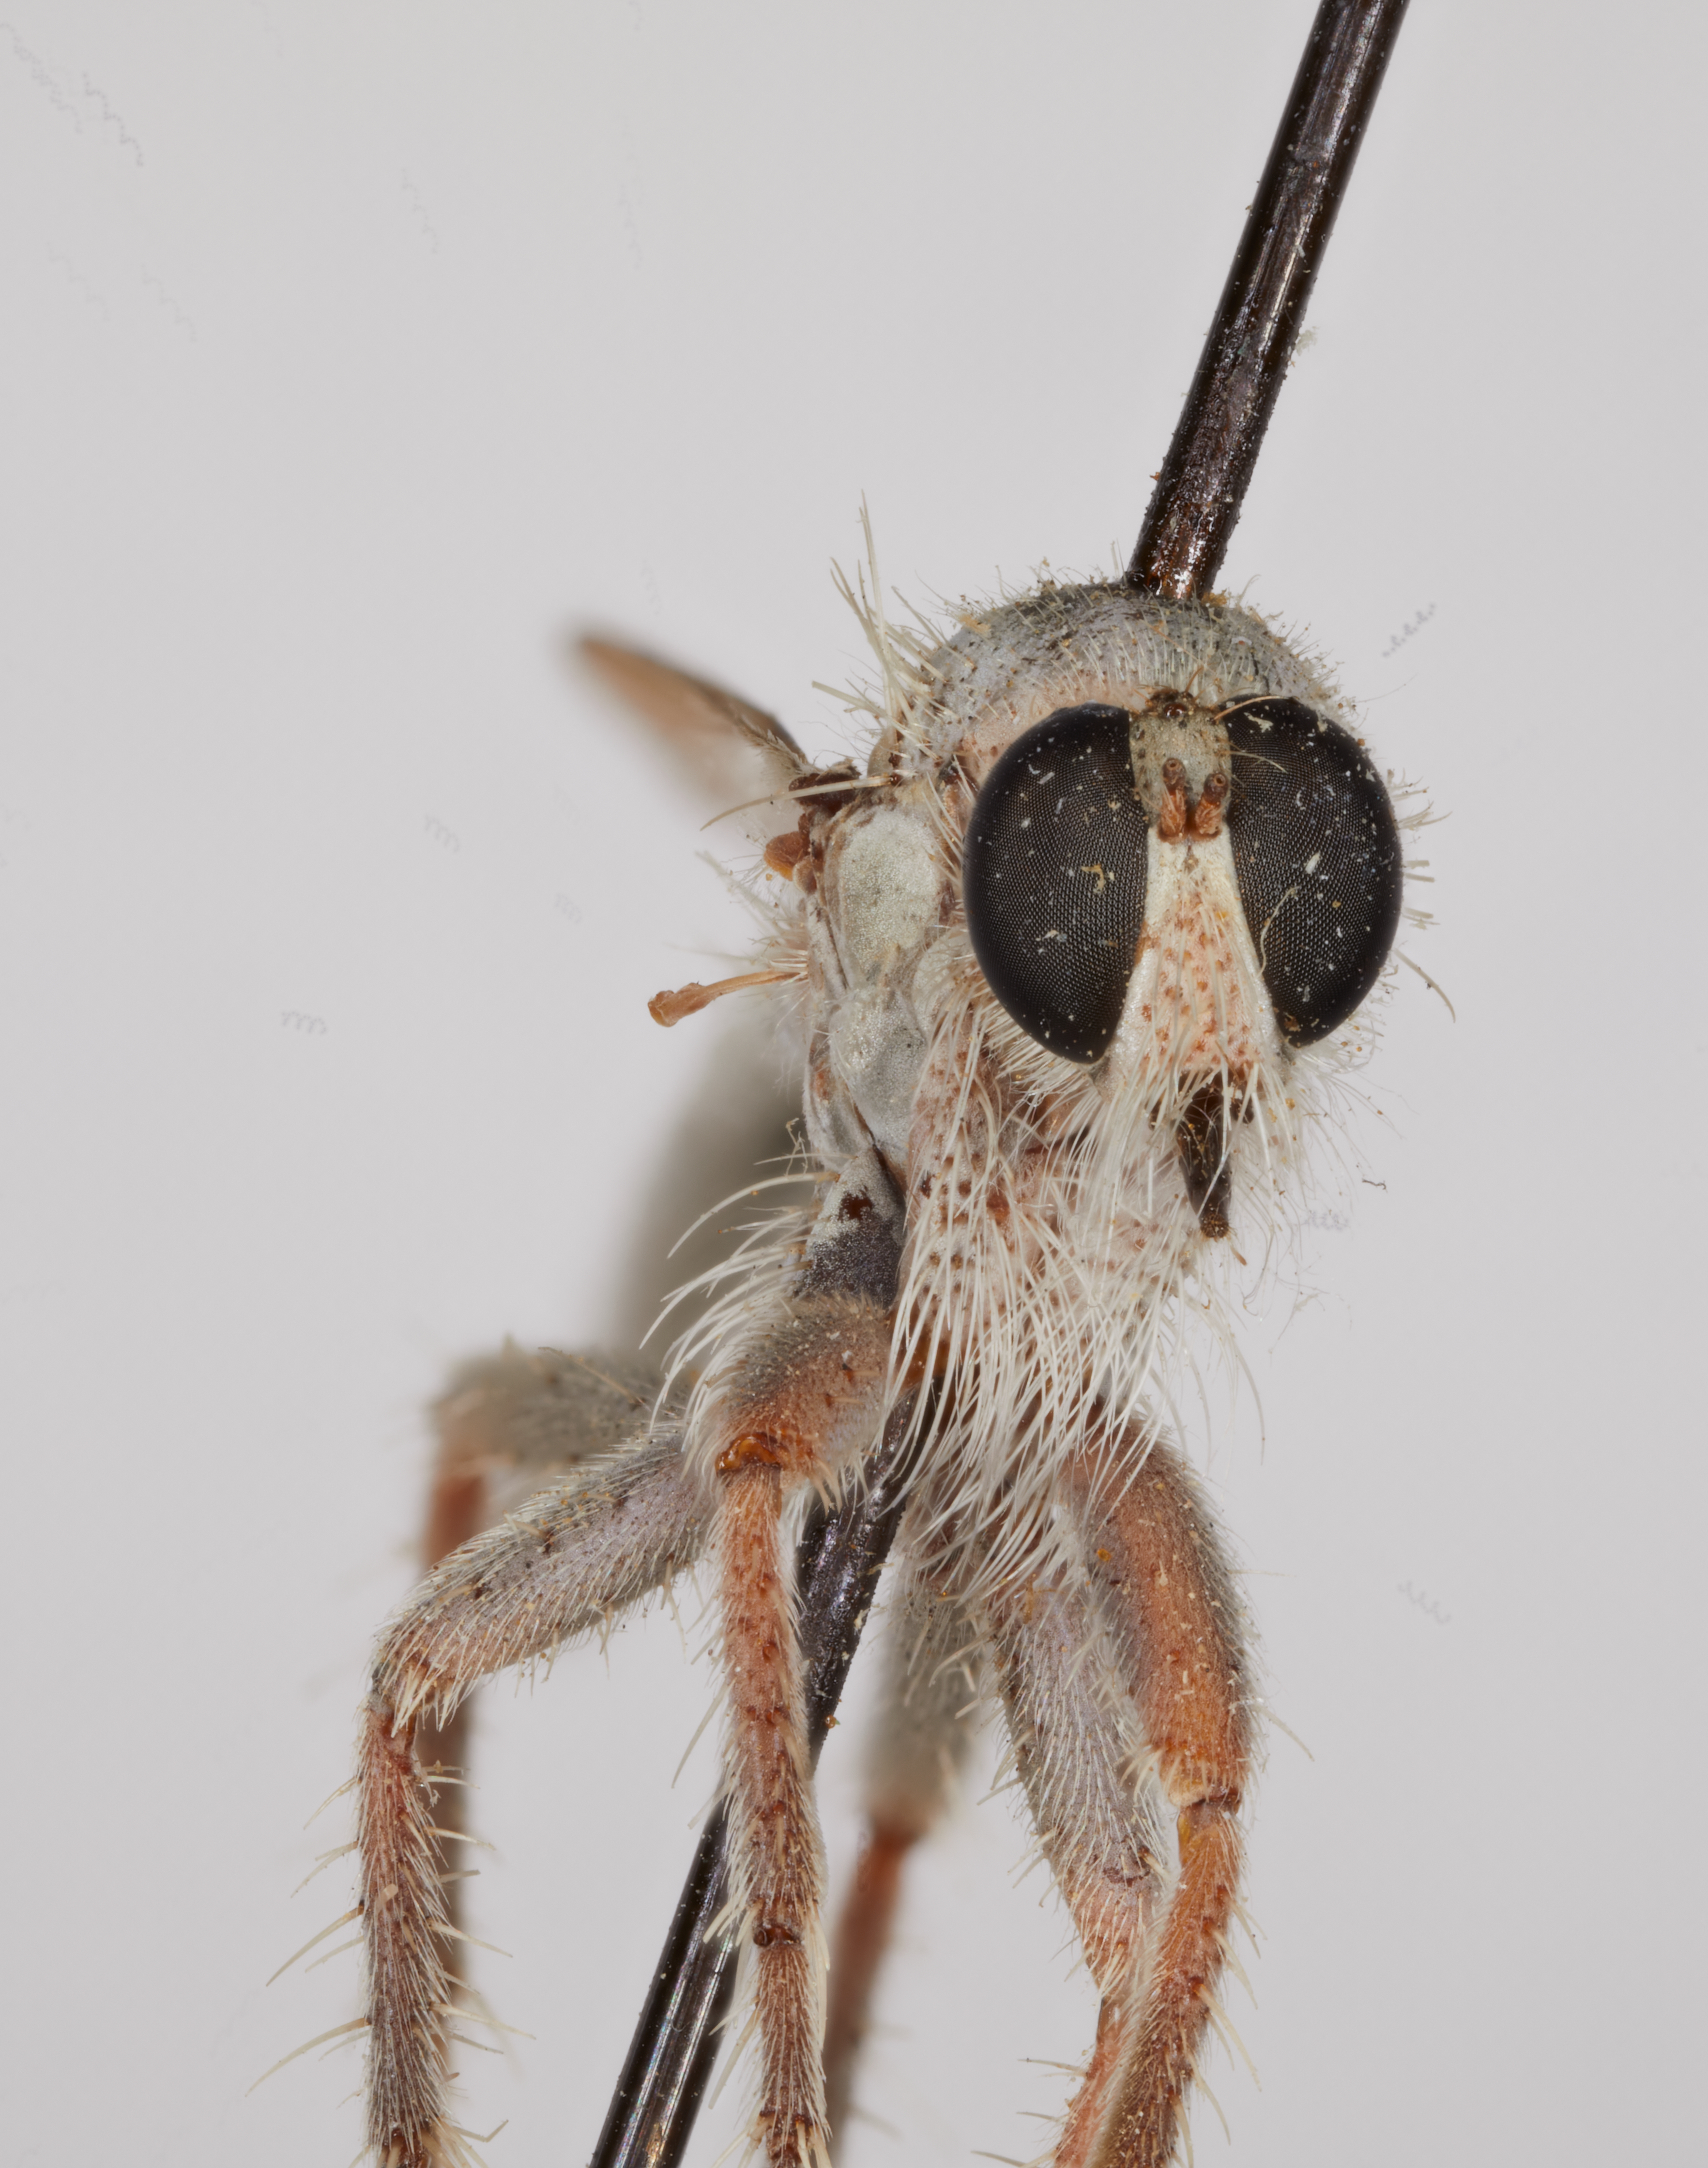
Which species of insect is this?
Stenopogon cinerascens
